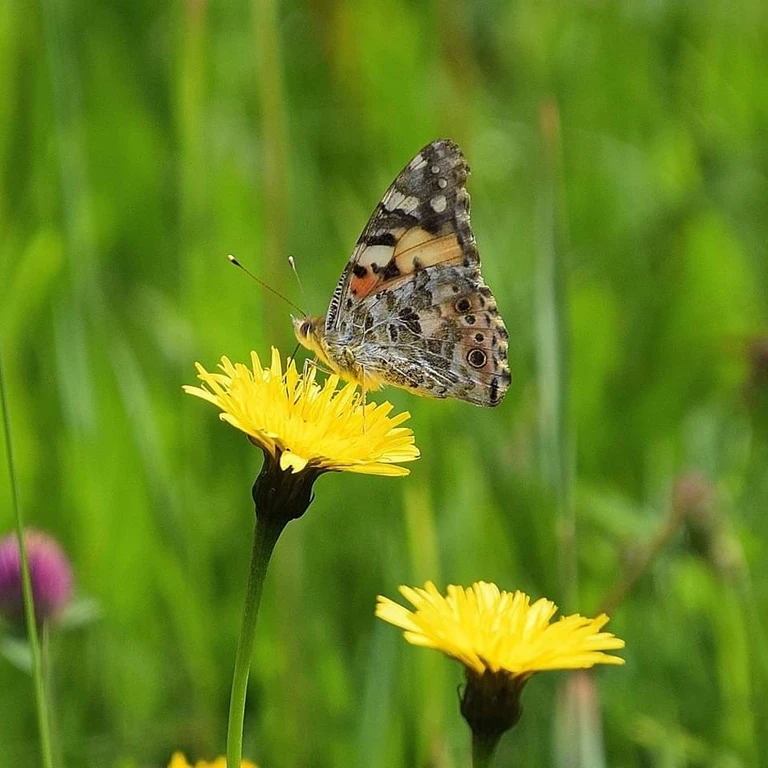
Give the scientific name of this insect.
Vanessa cardui
